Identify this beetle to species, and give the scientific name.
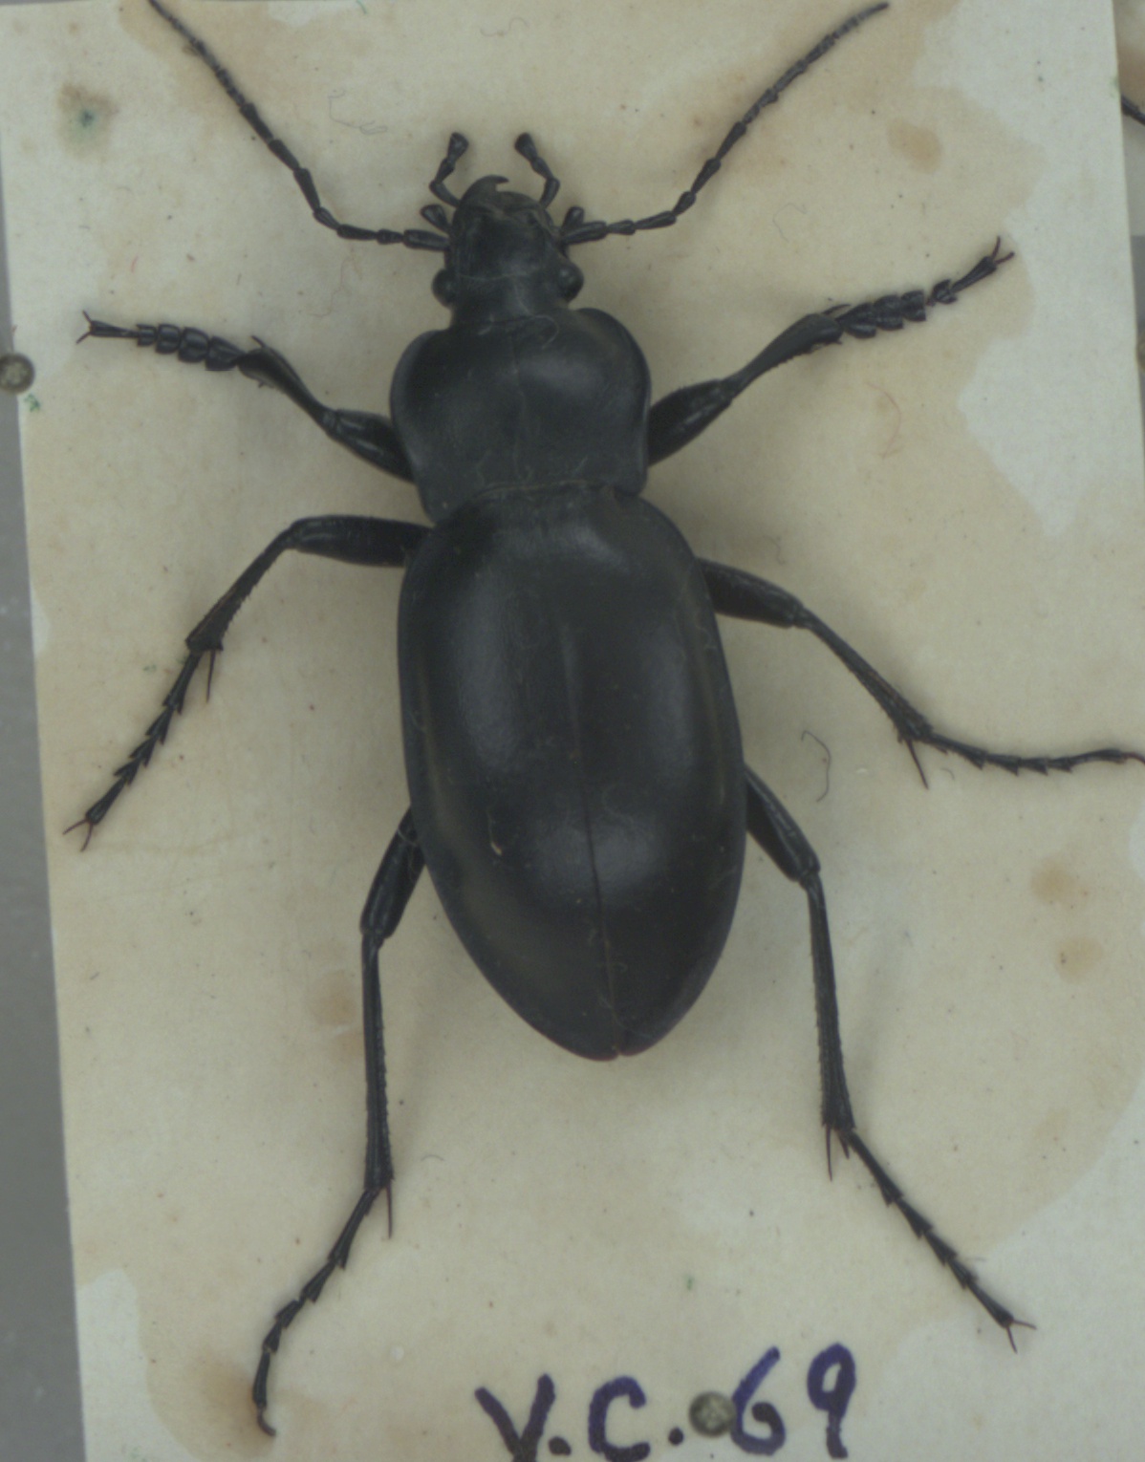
Carabus glabratus
